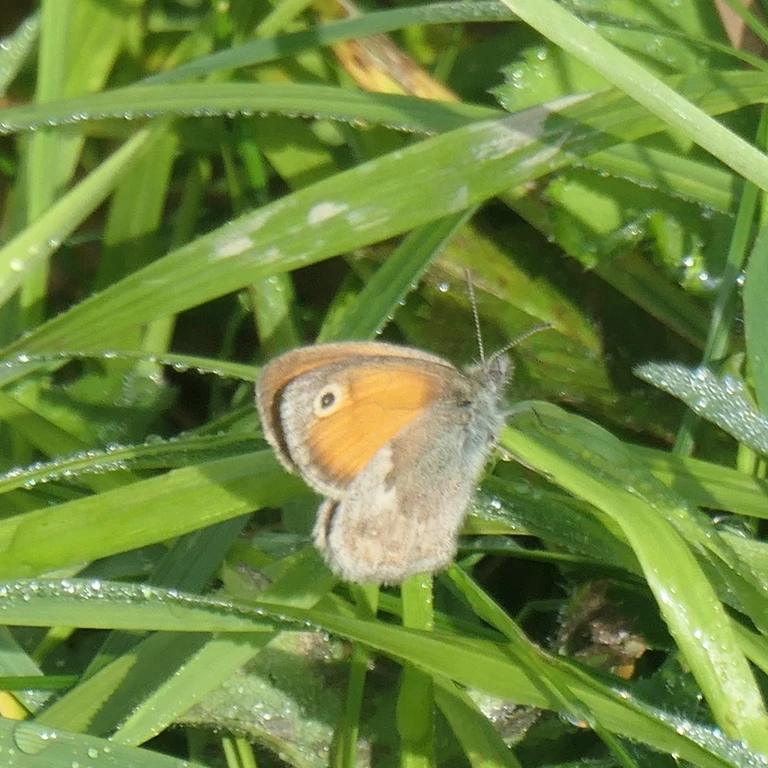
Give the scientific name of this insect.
Coenonympha pamphilus
